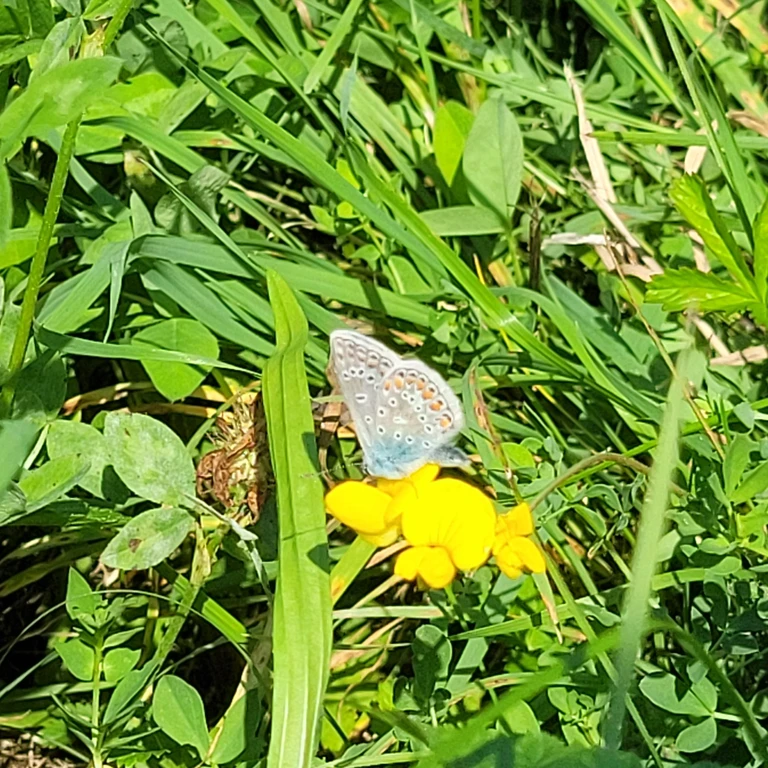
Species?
Polyommatus icarus
